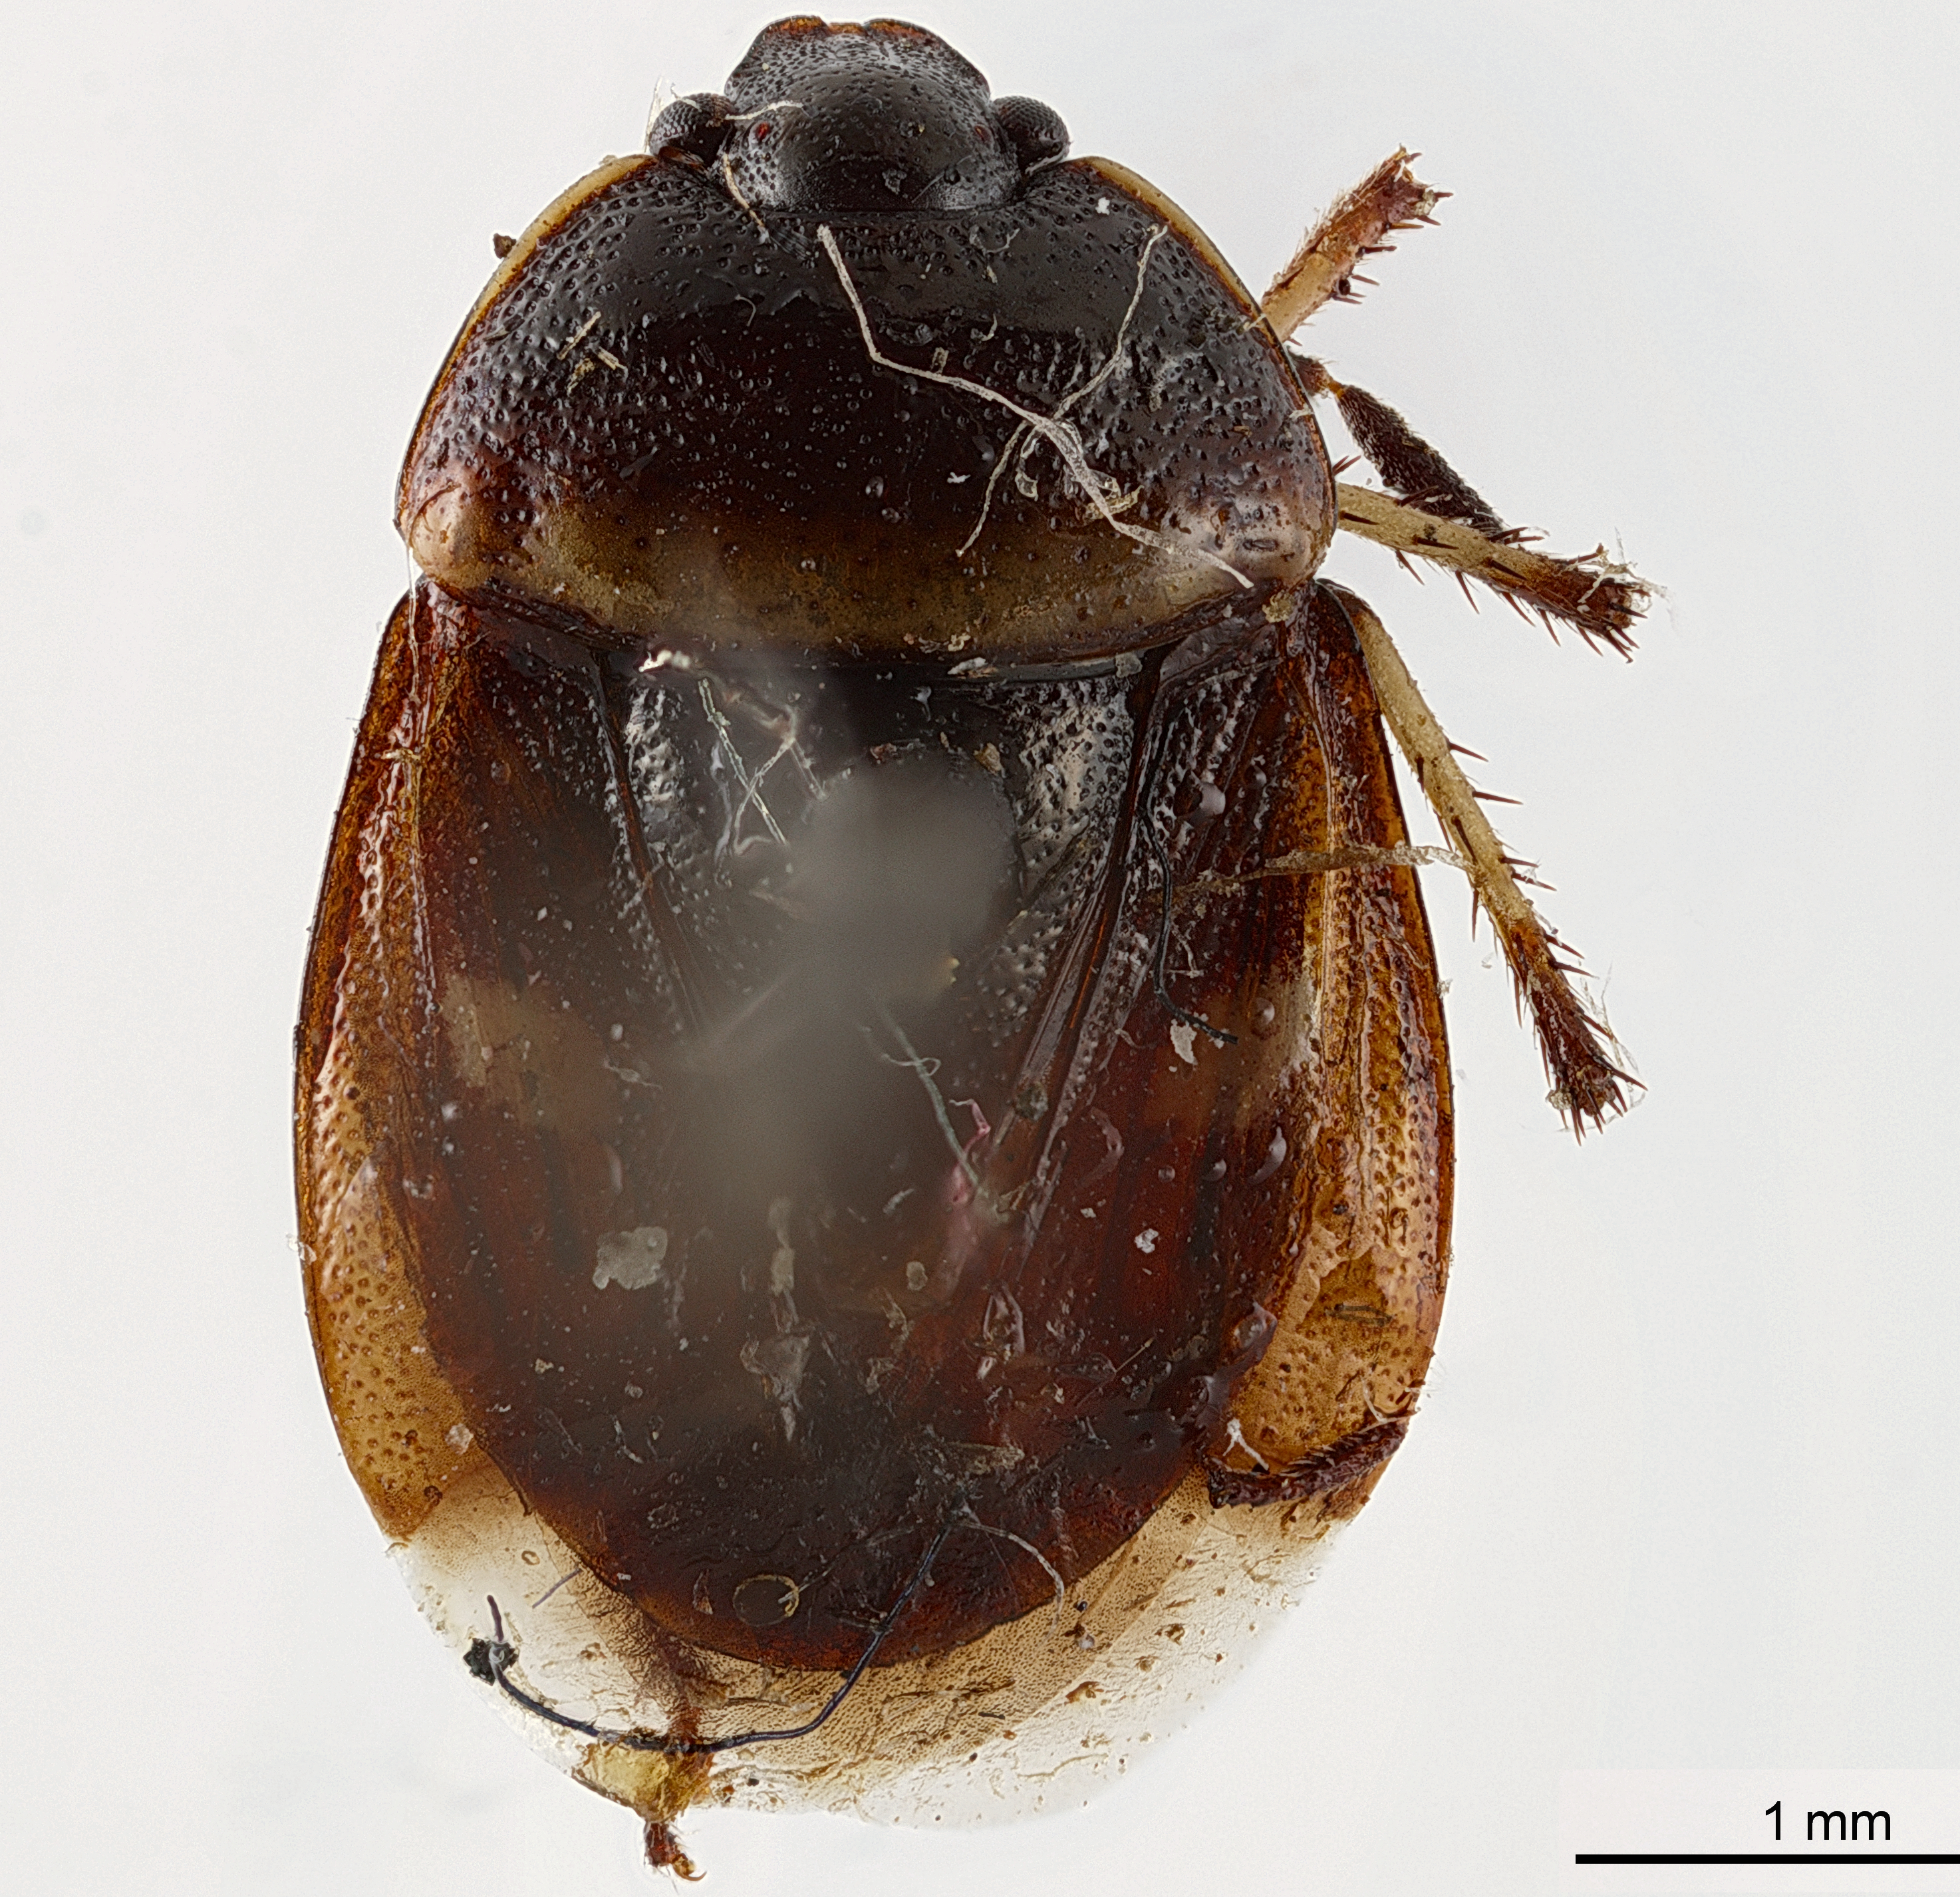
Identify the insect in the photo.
Lalervis tibialis
